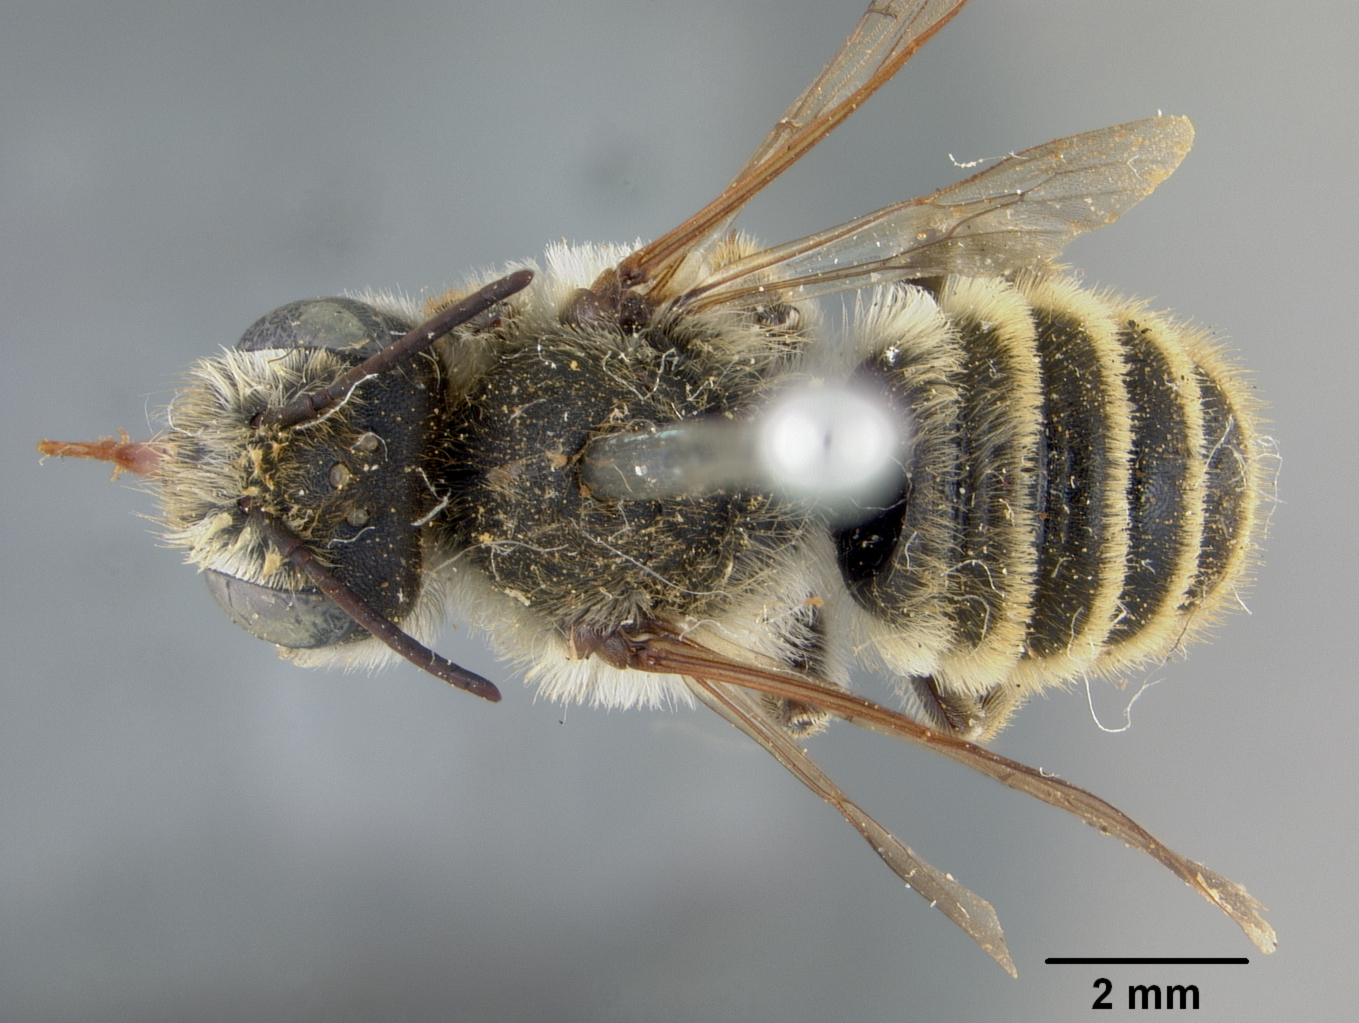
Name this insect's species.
Megachile terrestris
